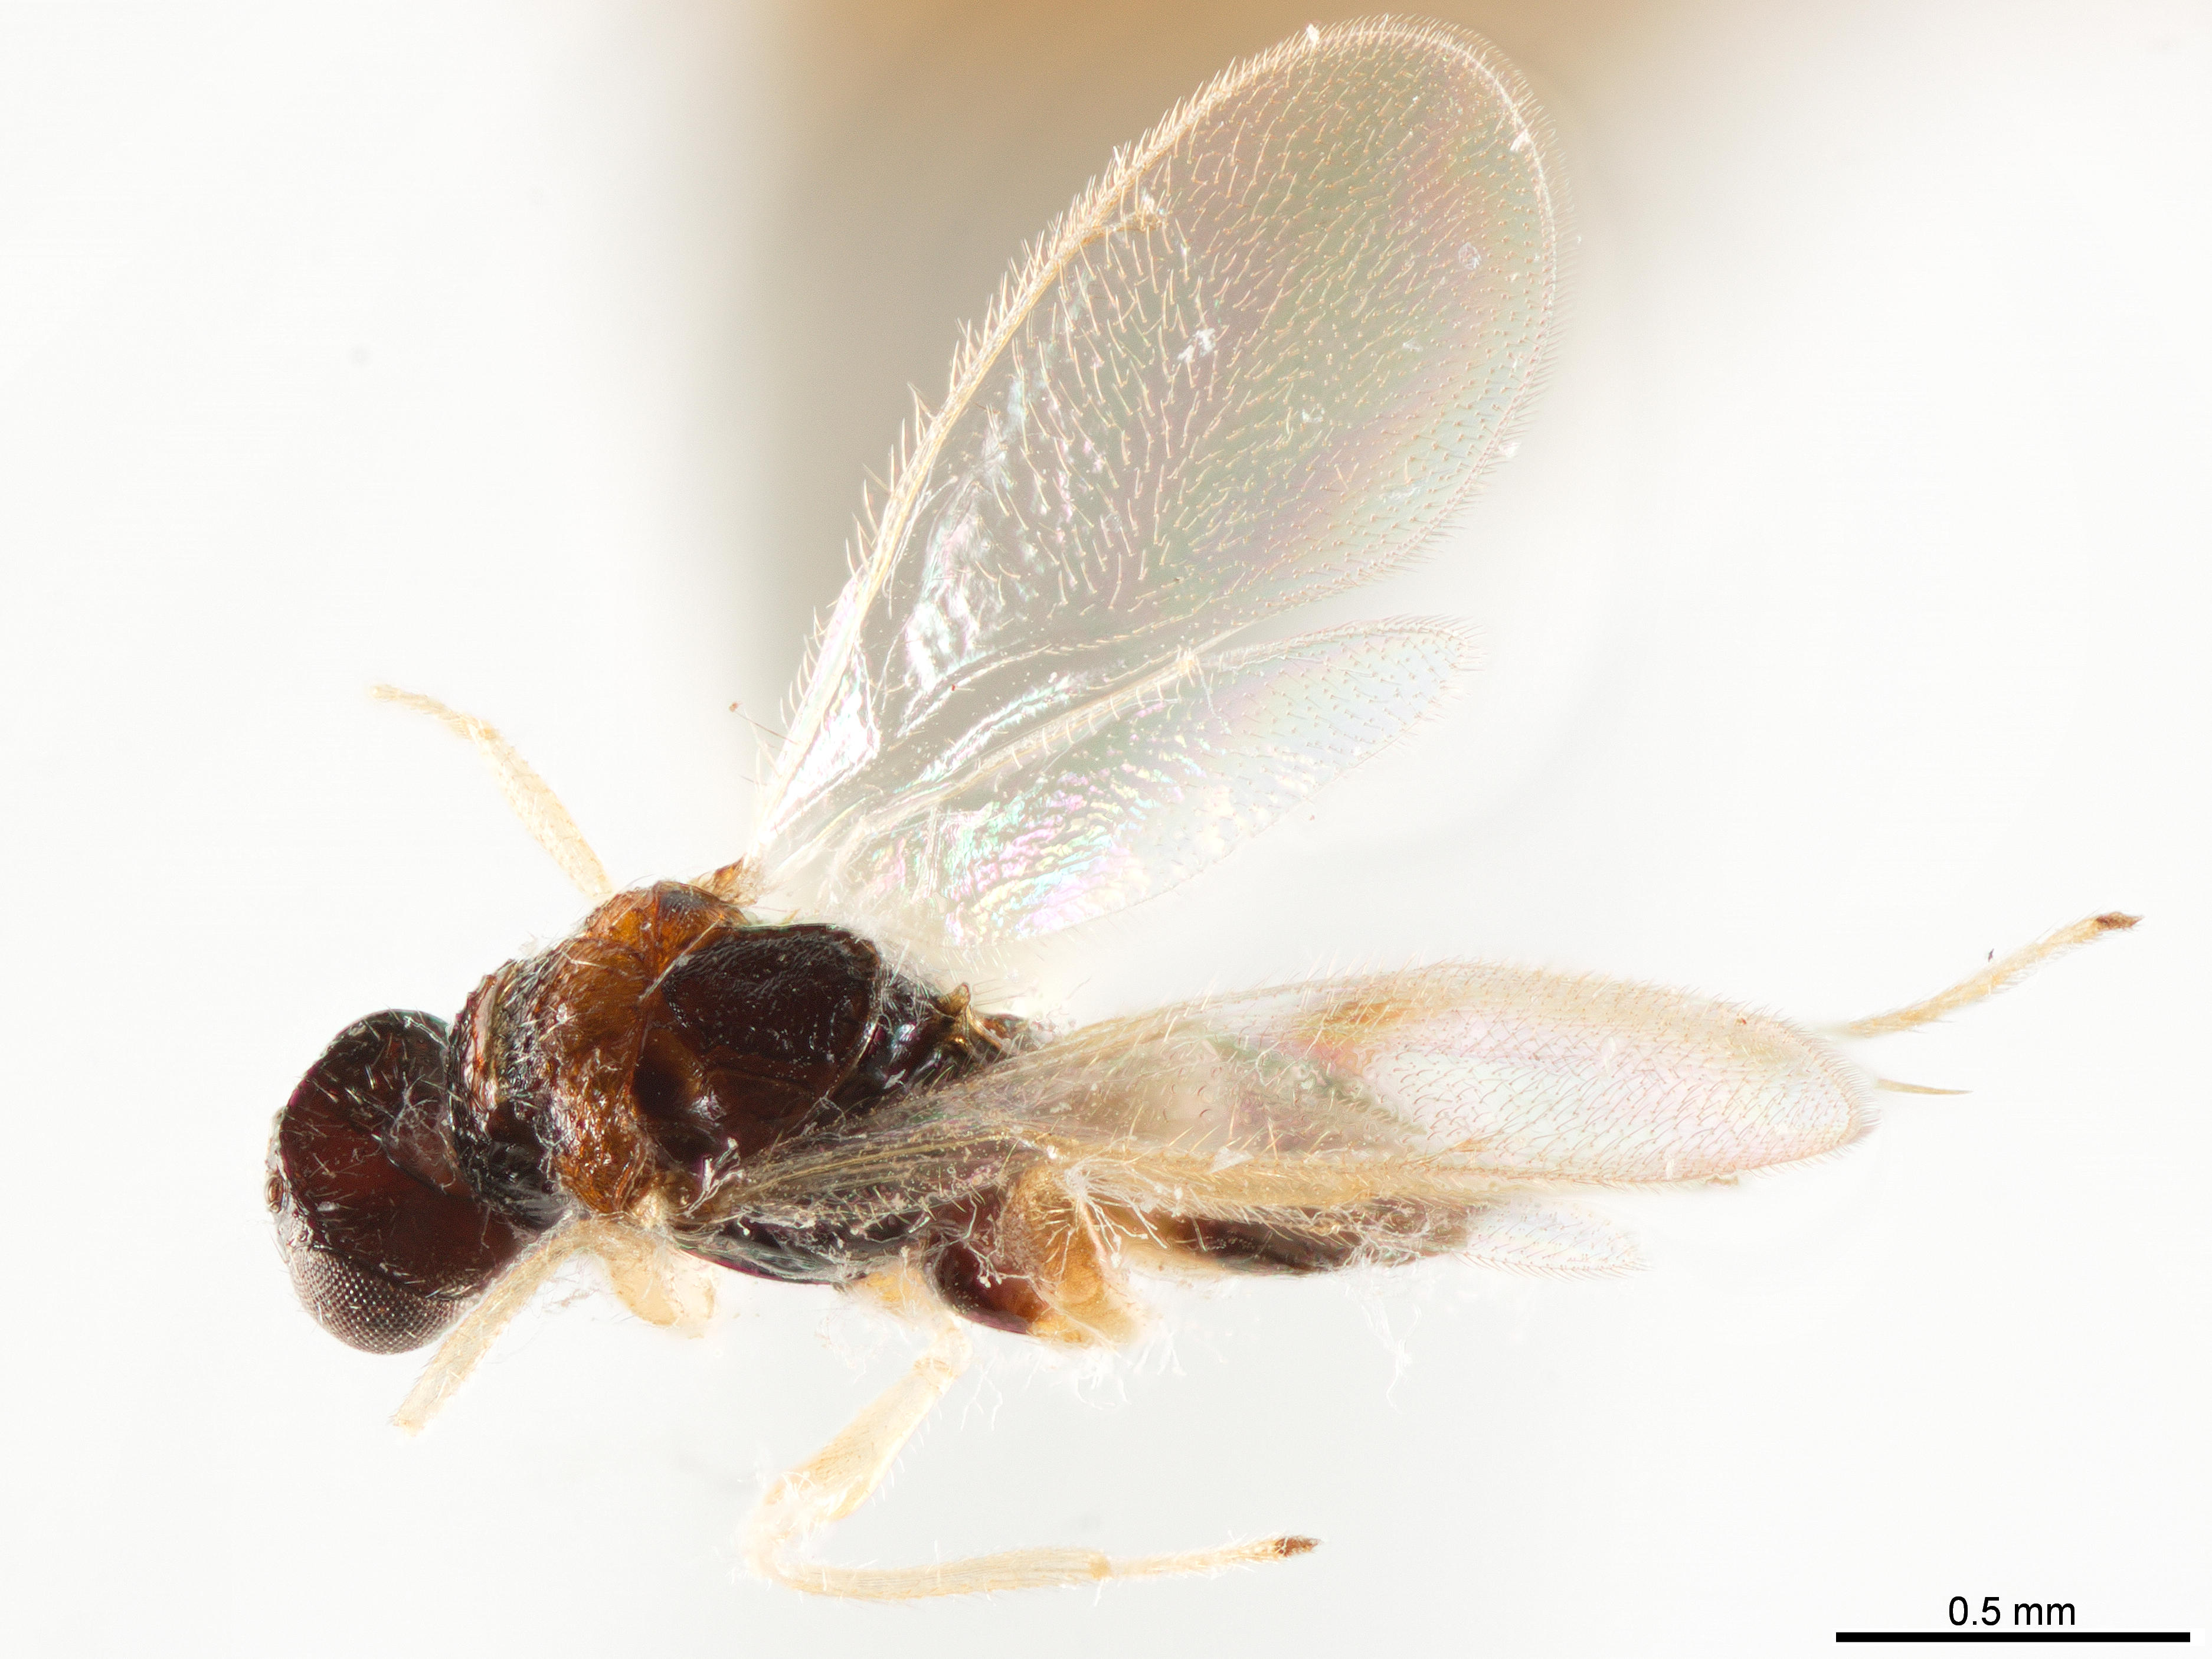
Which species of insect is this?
Alveoplectrus lilli
